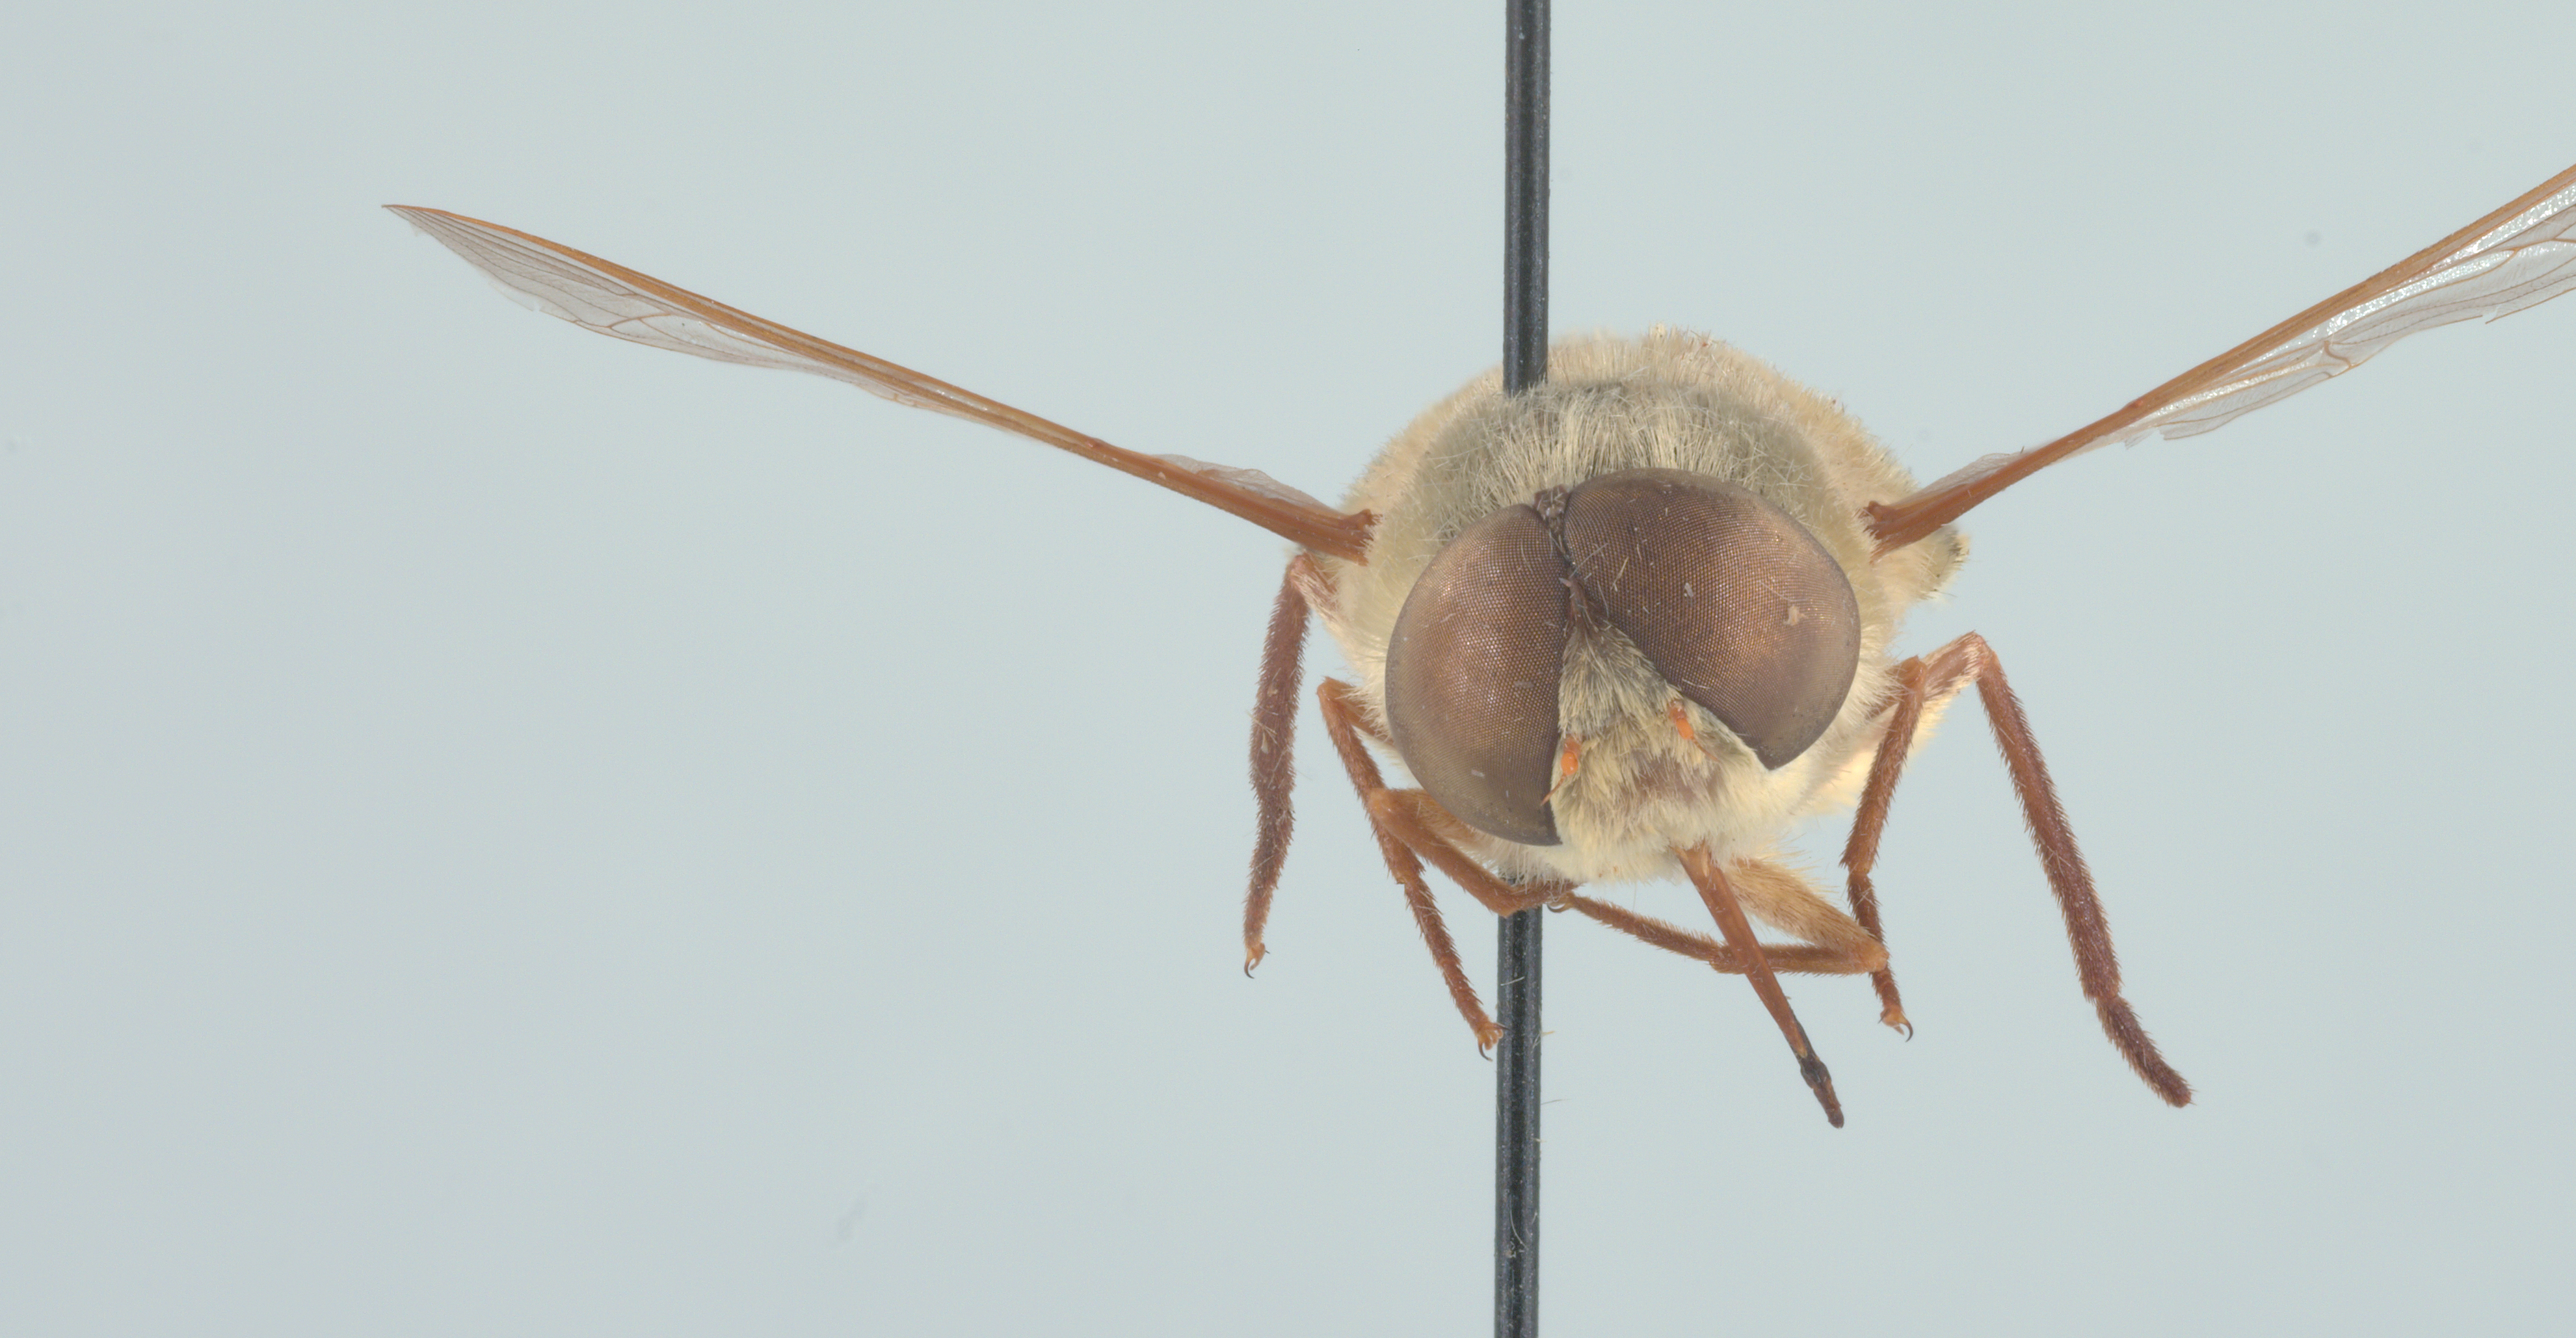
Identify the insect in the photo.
Neorhynchocephalus volaticus
